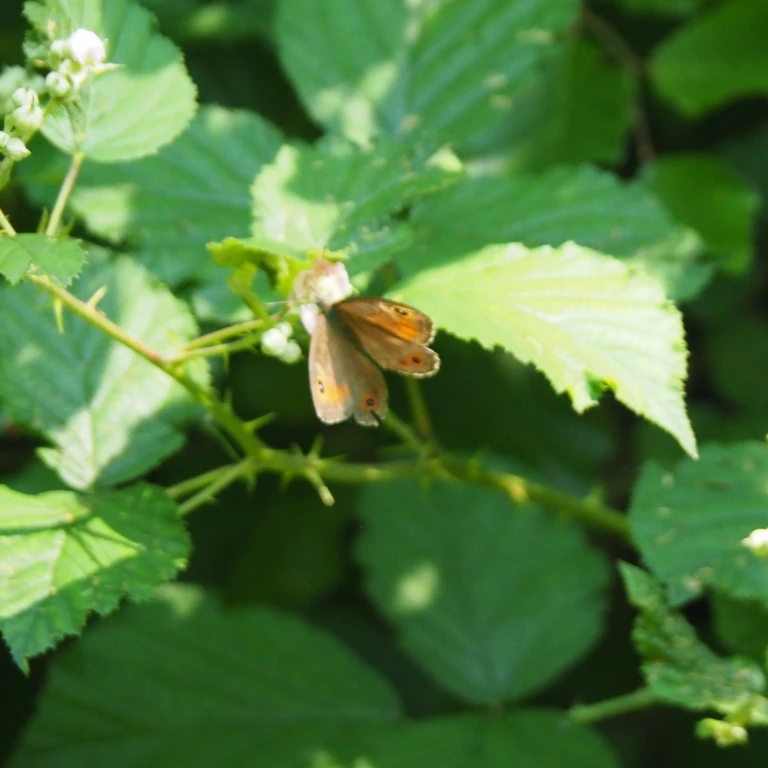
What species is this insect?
Lasiommata maera (also Pararge maera)
